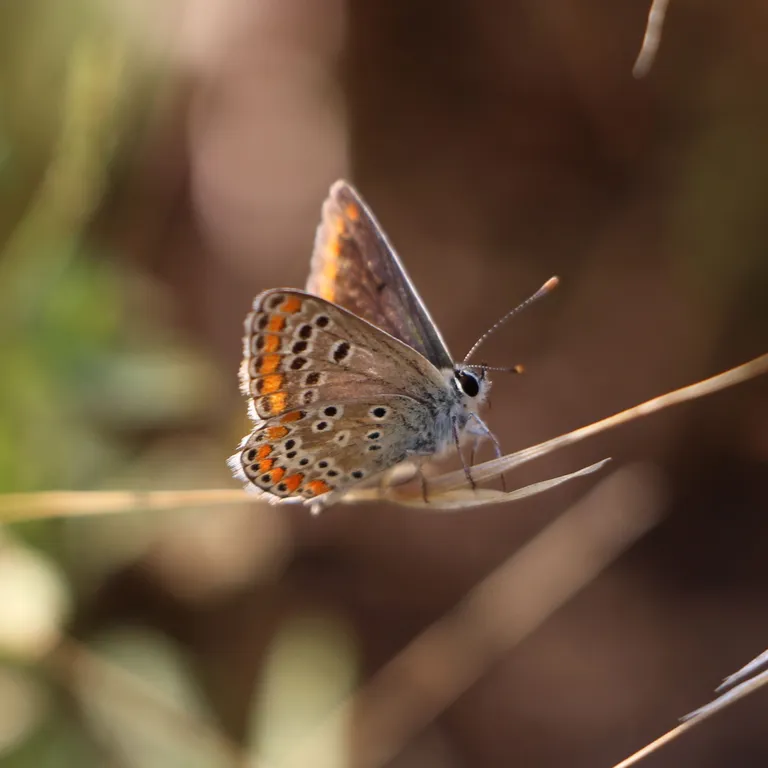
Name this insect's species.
Aricia agestis/artaxerxes
